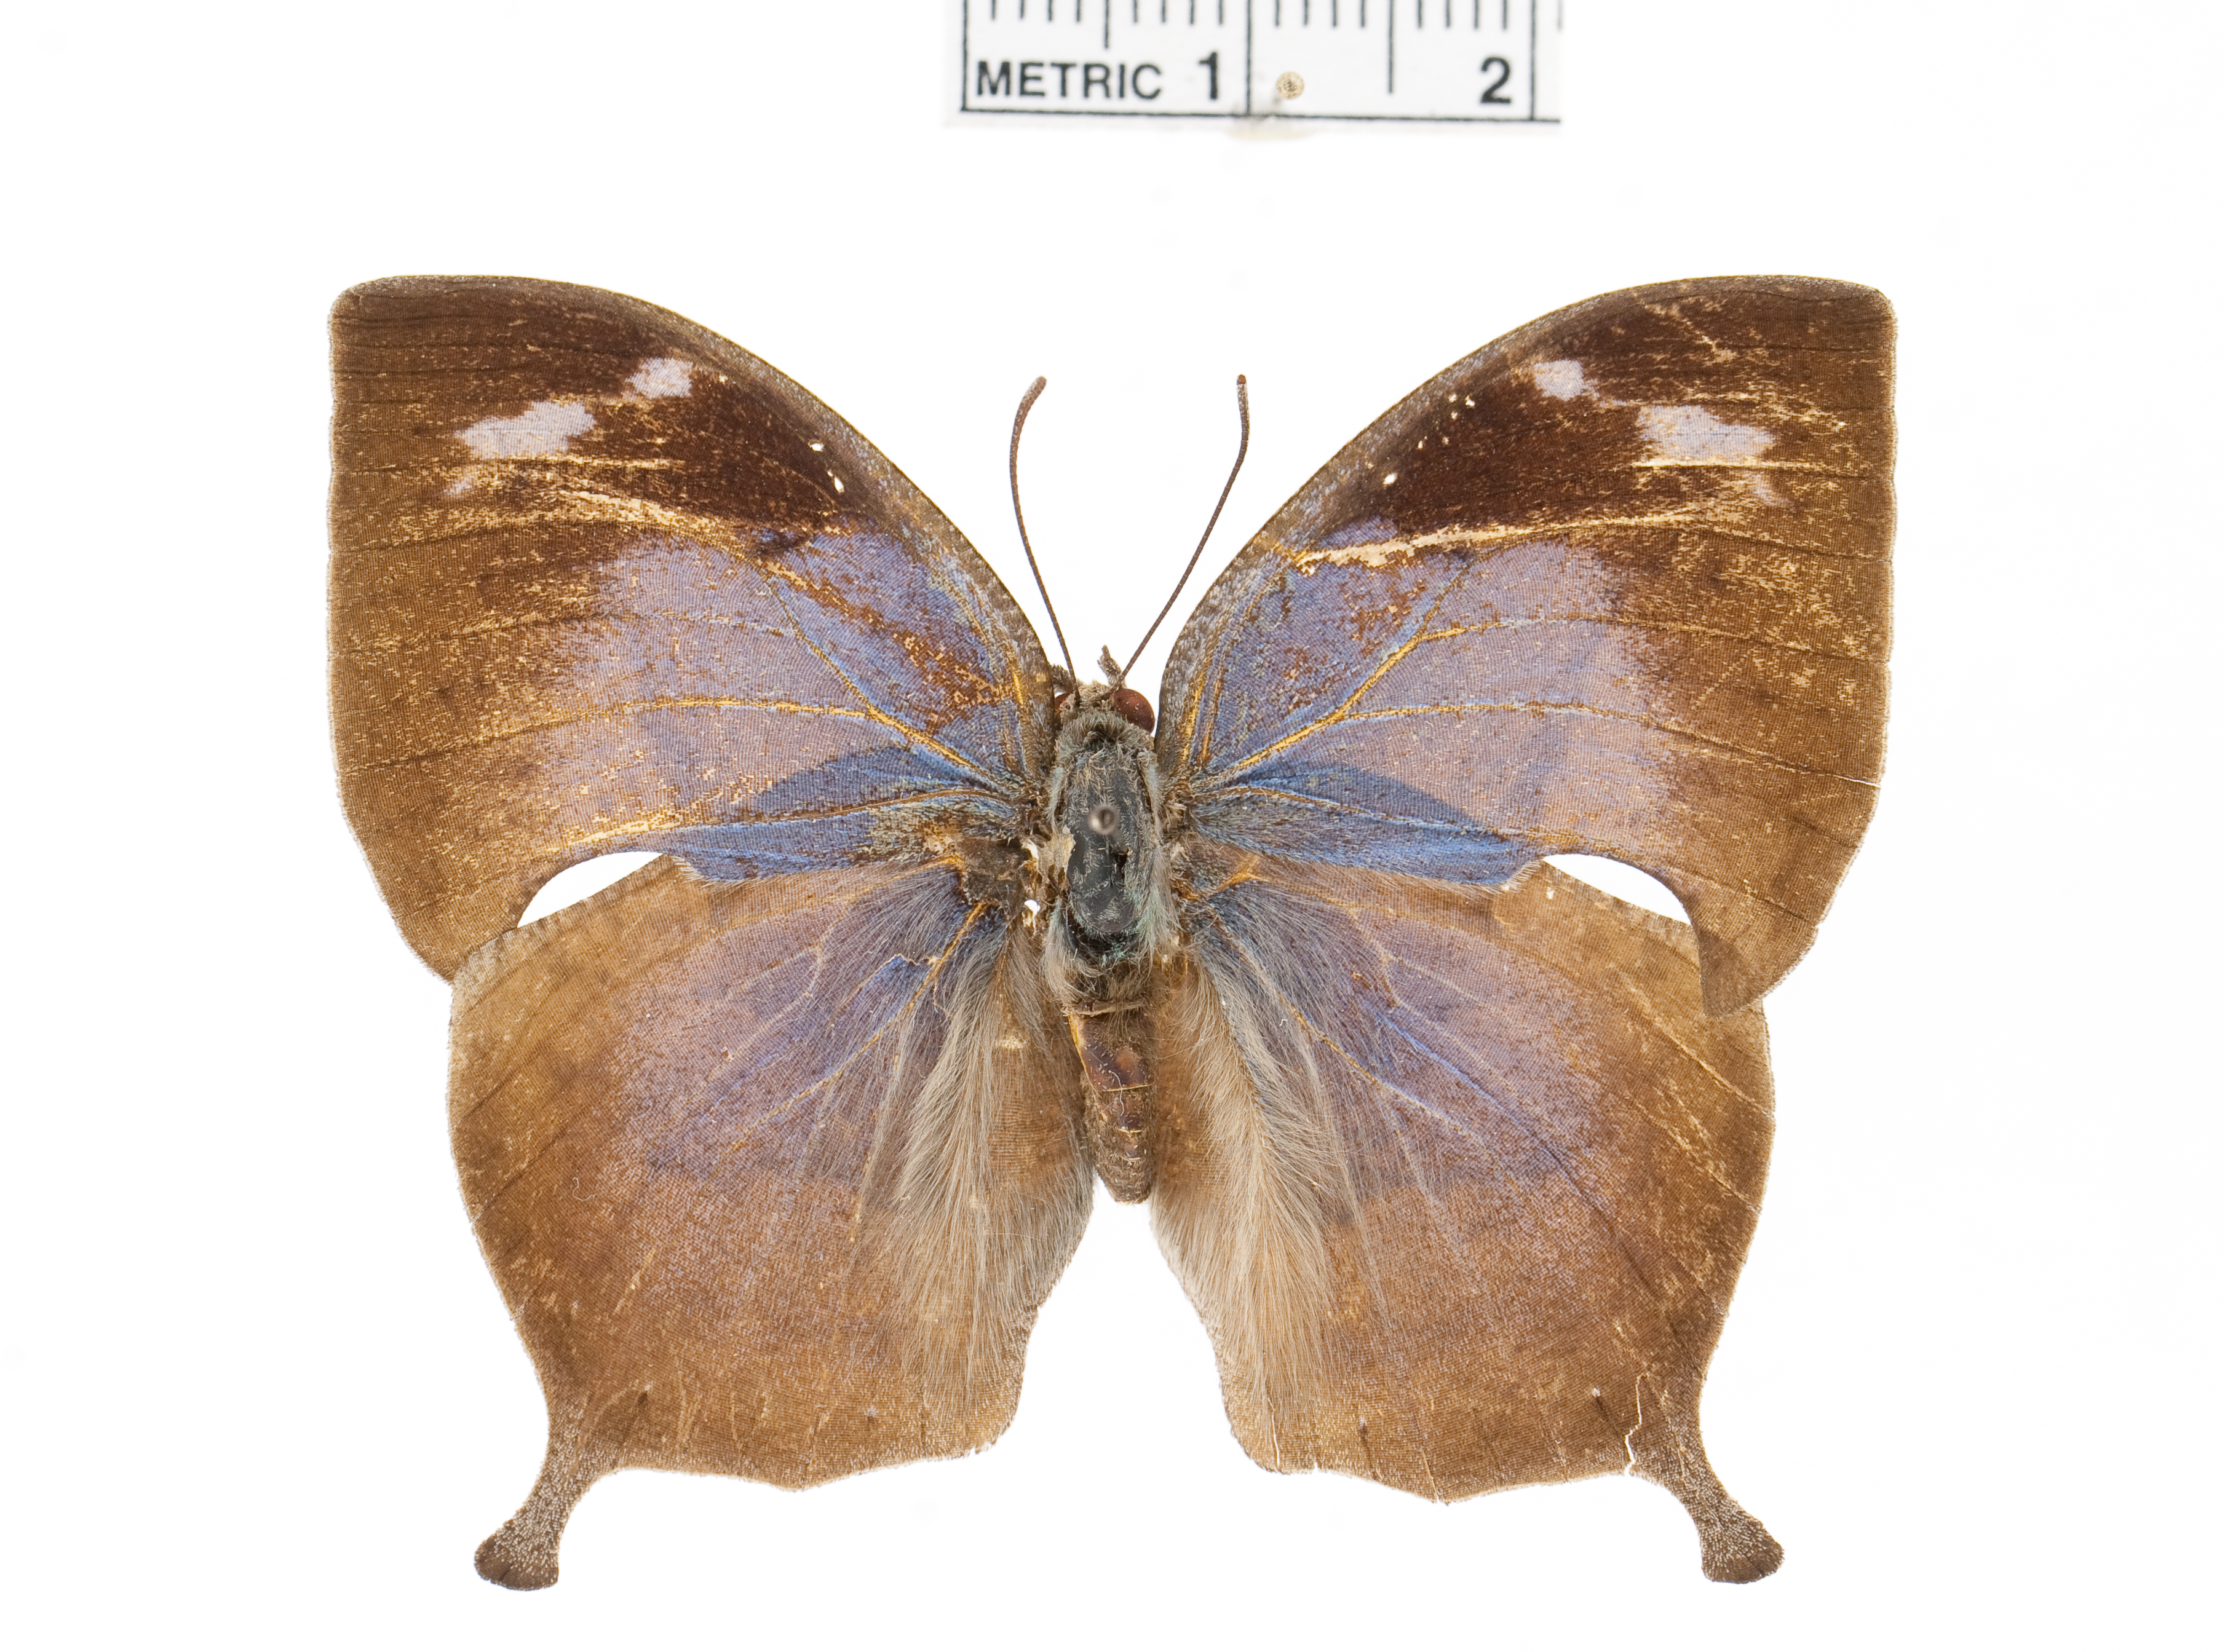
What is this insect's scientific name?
Memphis acidalia
